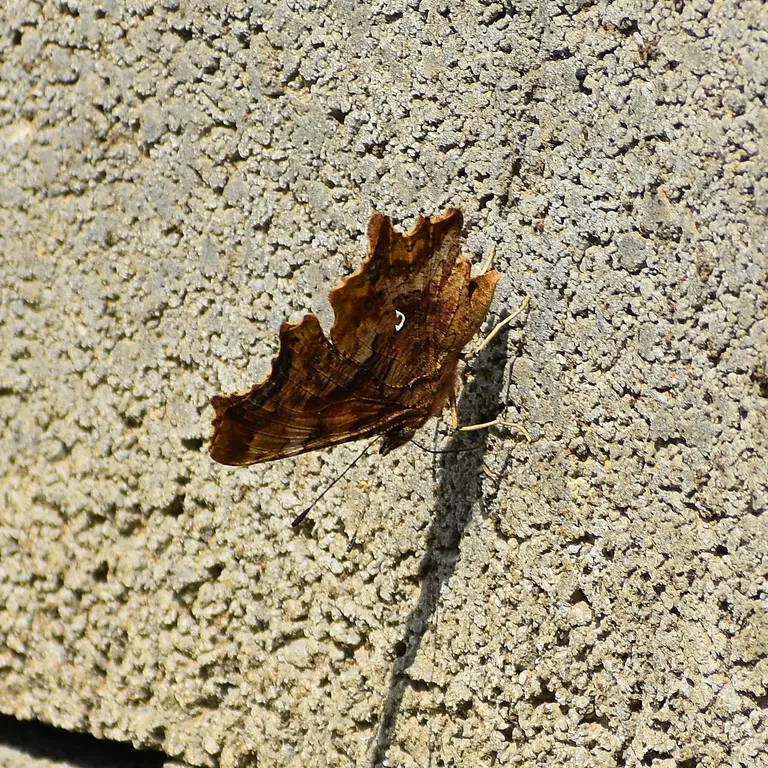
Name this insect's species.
Polygonia c-album
